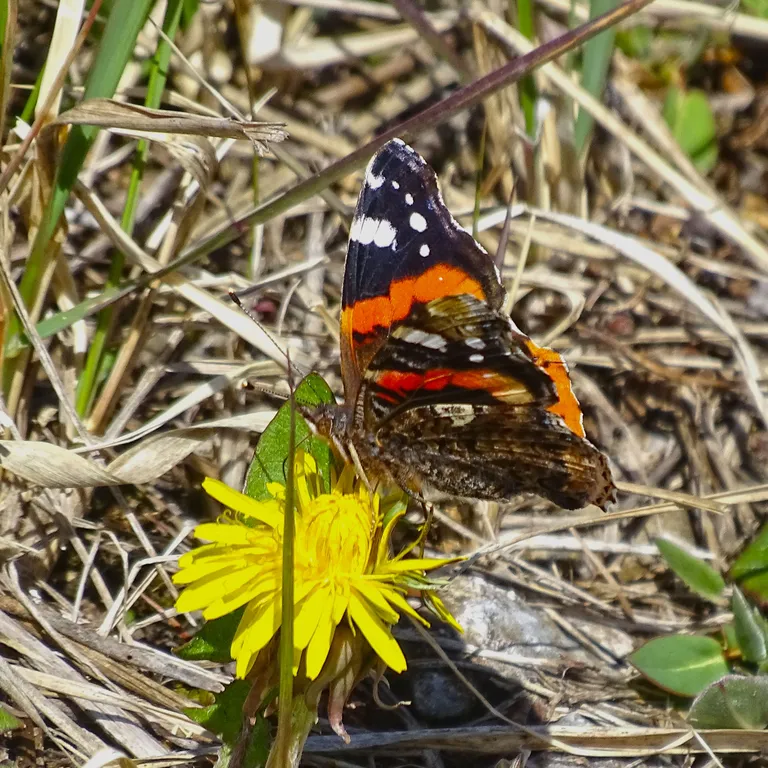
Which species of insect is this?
Vanessa atalanta
